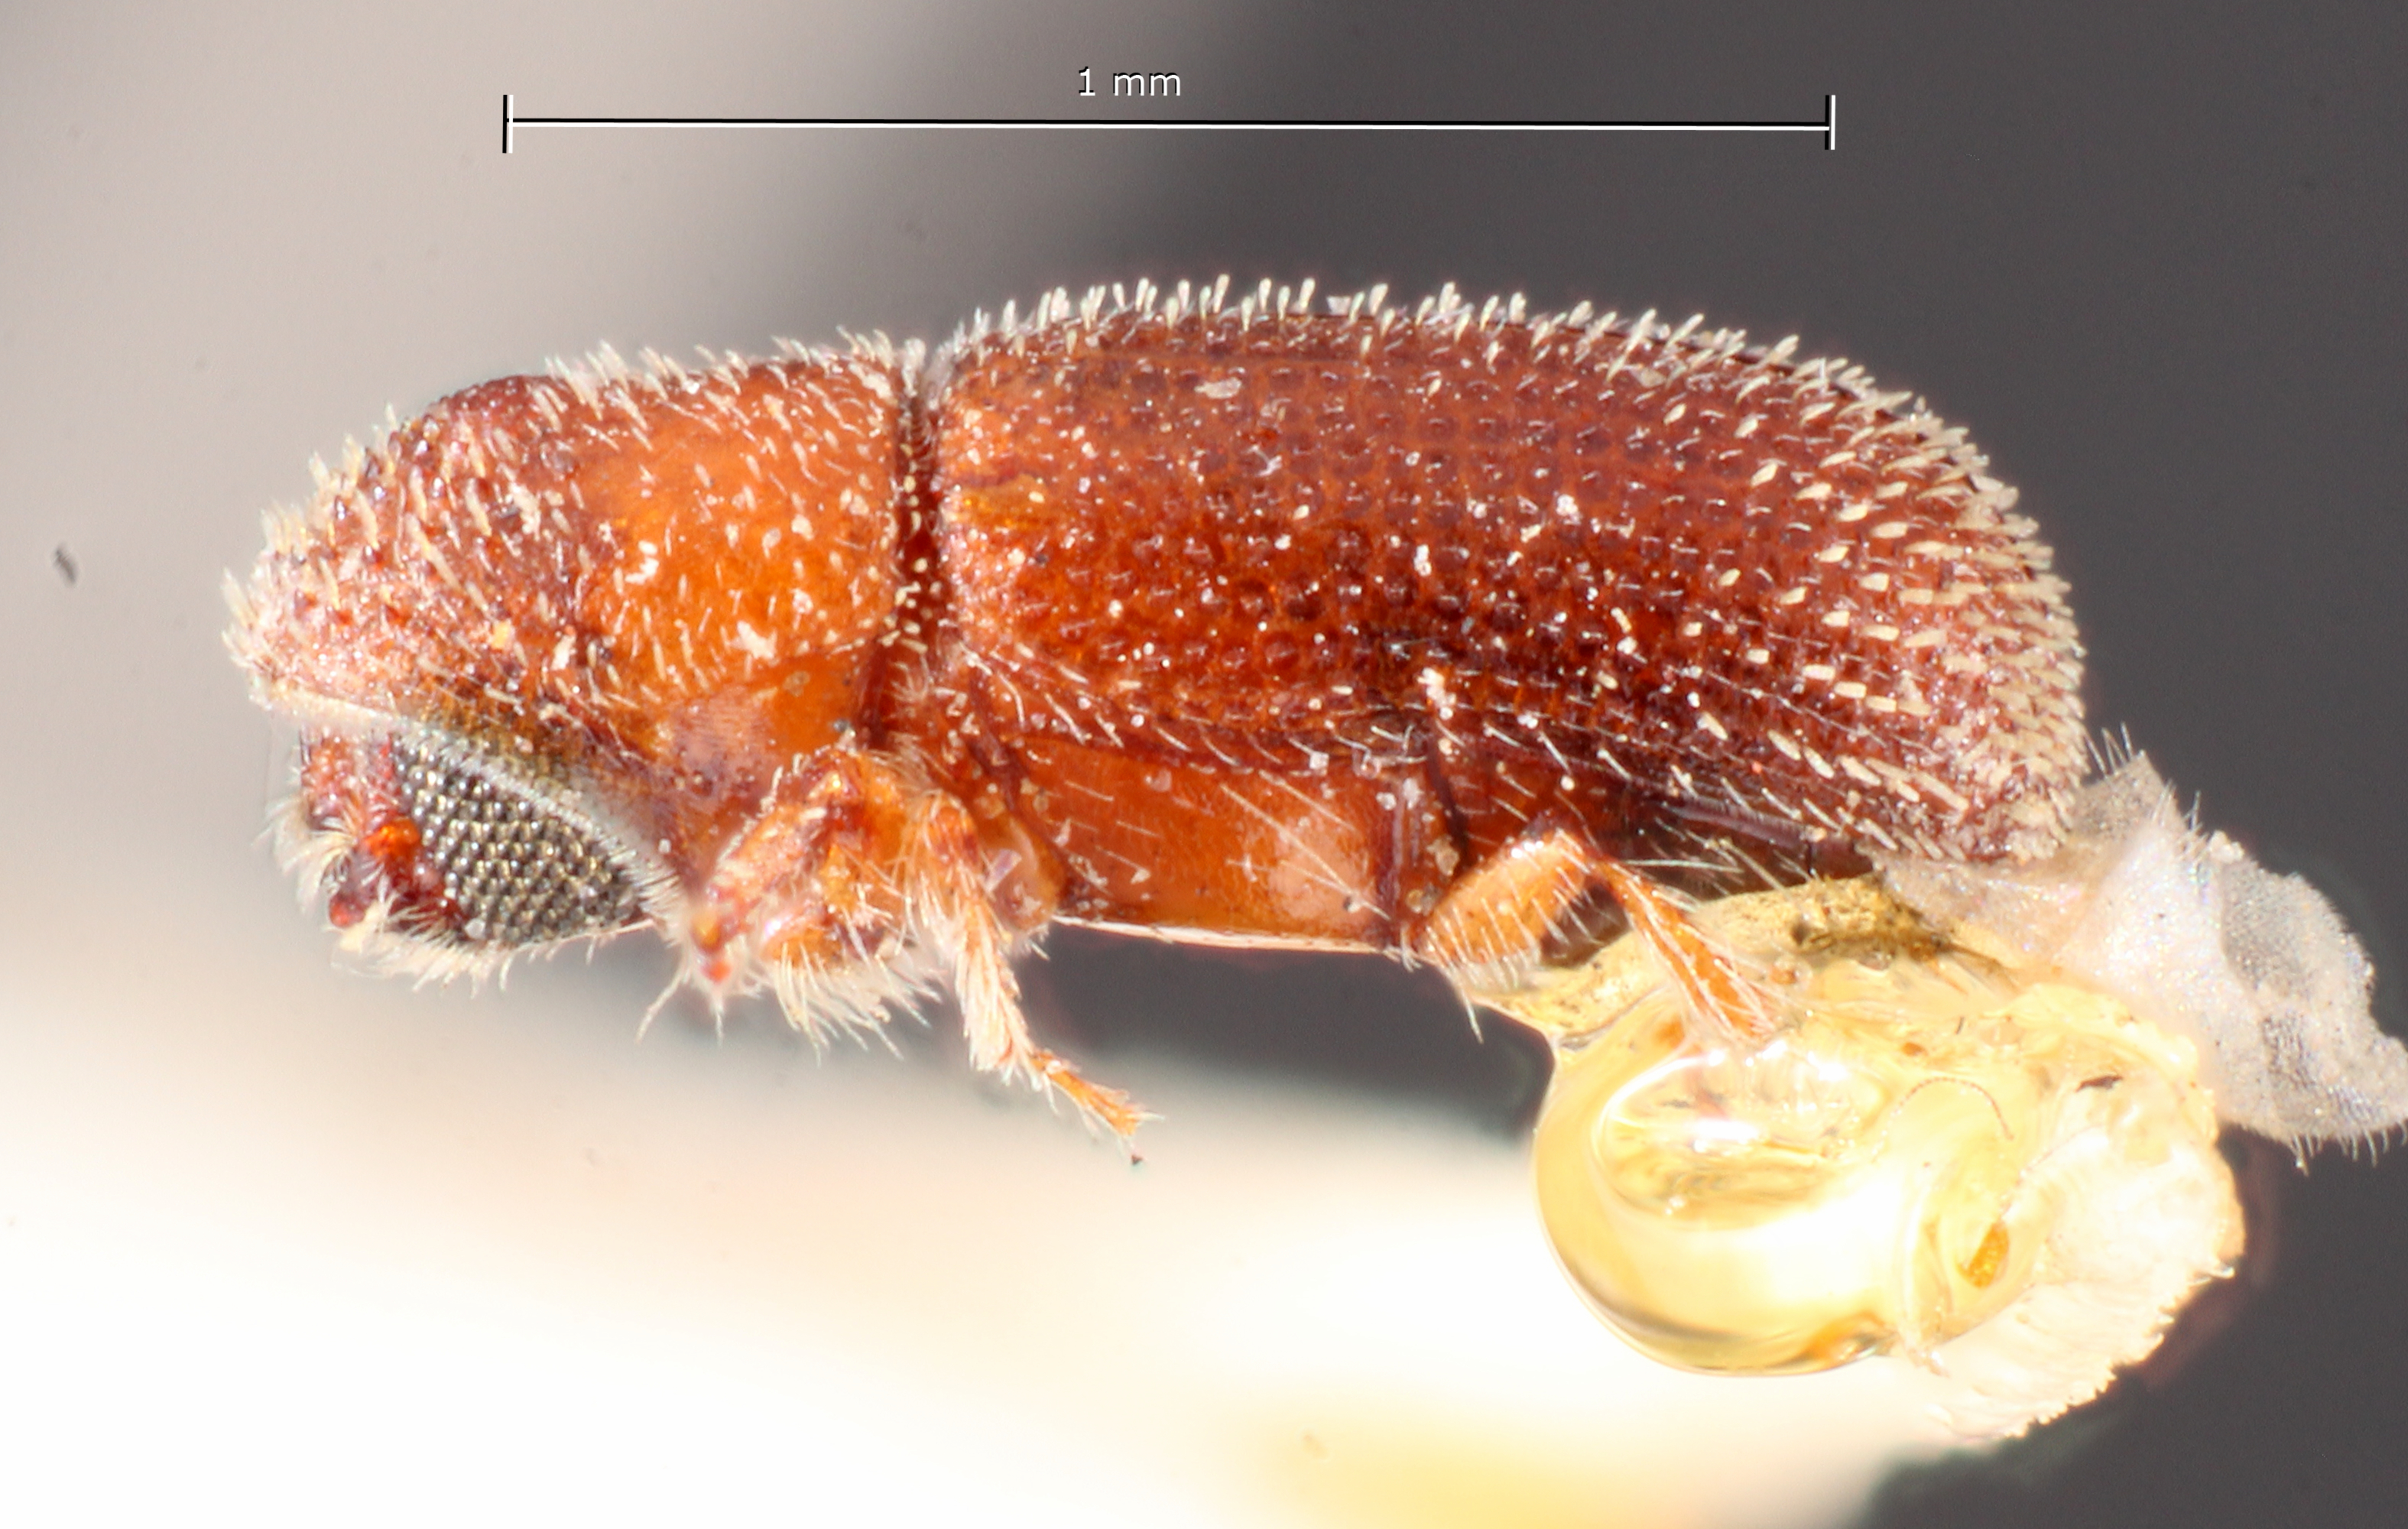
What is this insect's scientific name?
Thysanoes texanus
